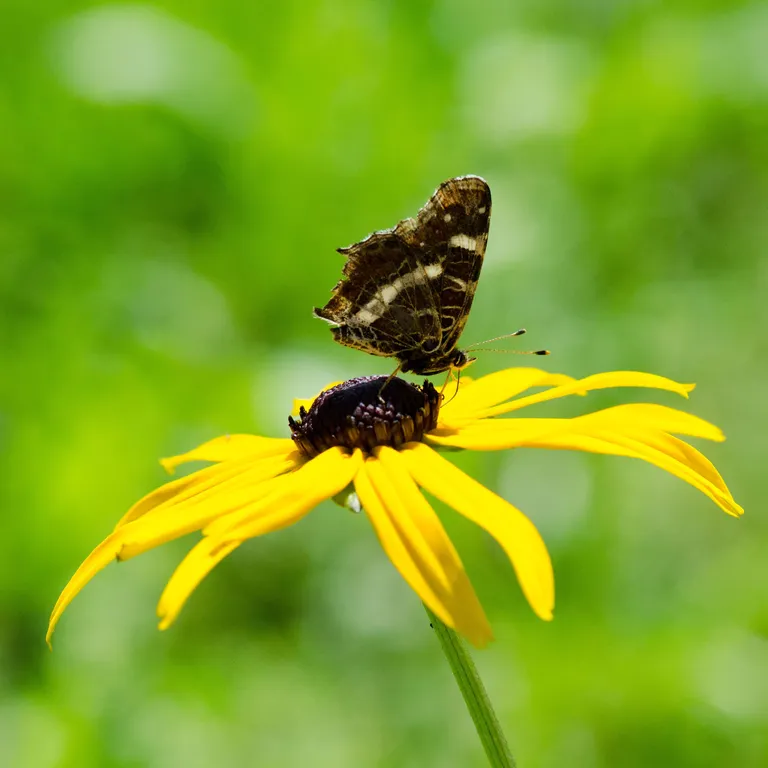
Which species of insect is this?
Araschnia levana
